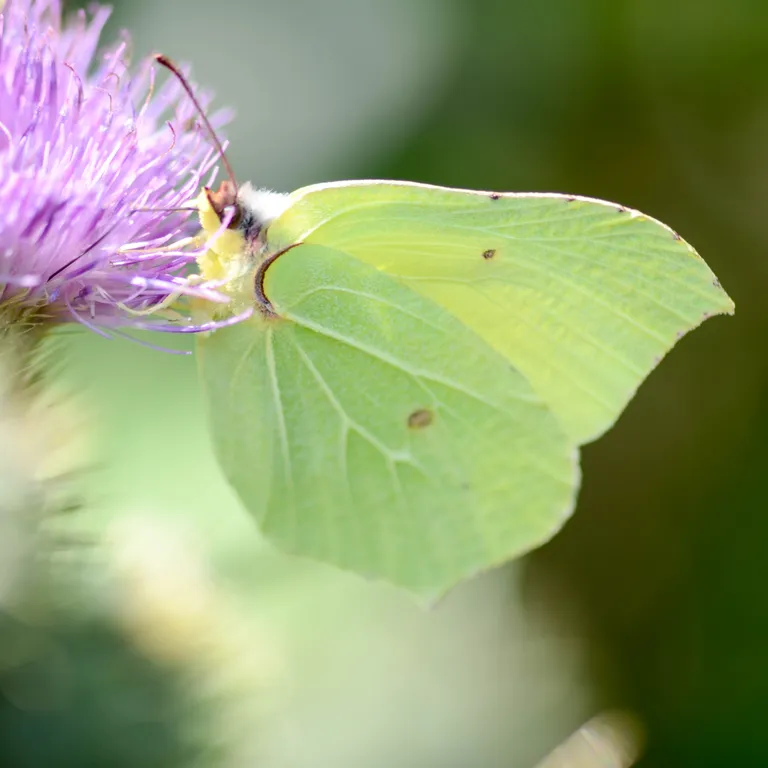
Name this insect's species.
Gonepteryx rhamni
